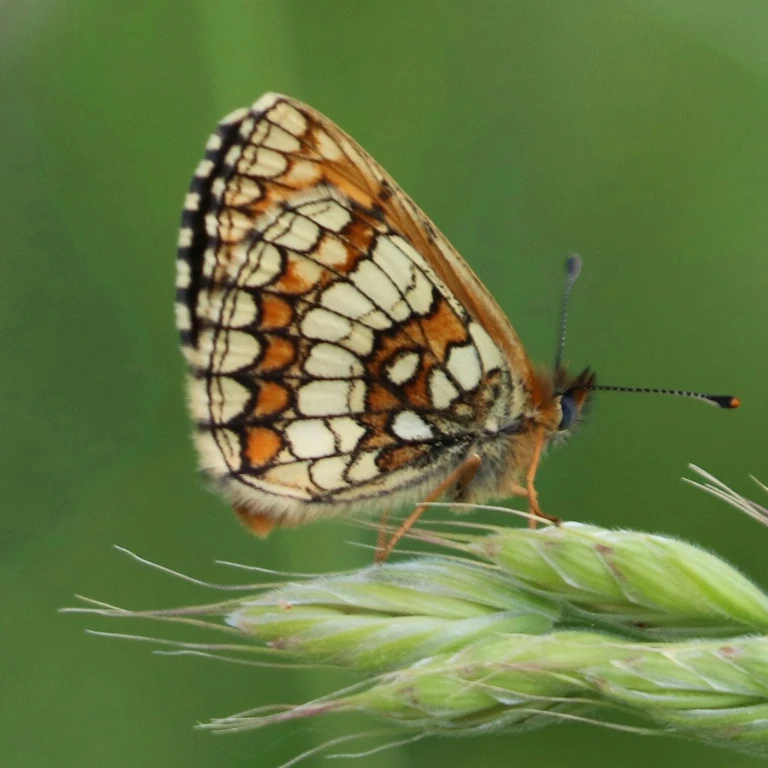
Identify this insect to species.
Melitaea athalia
